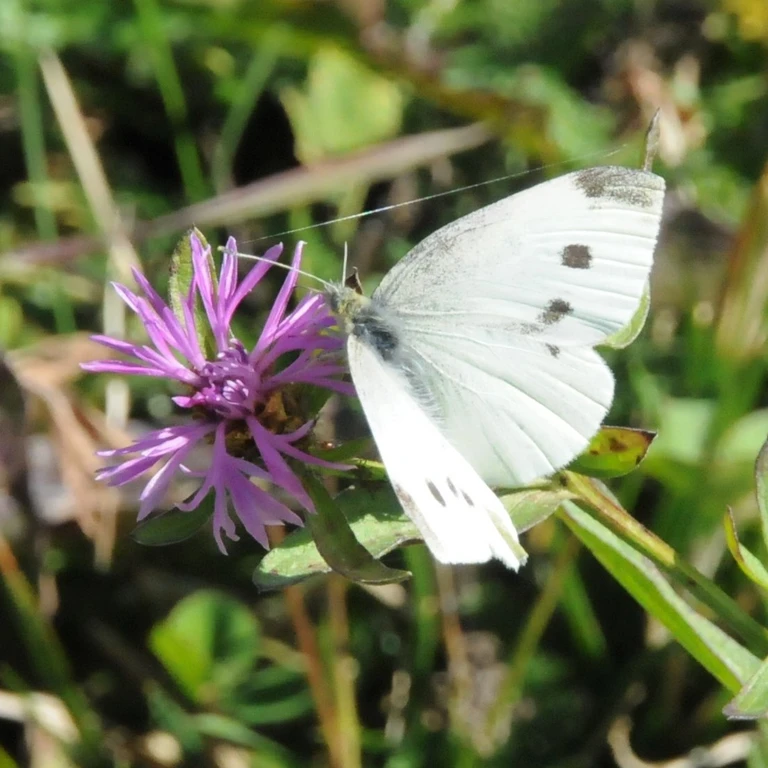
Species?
Pieris rapae
